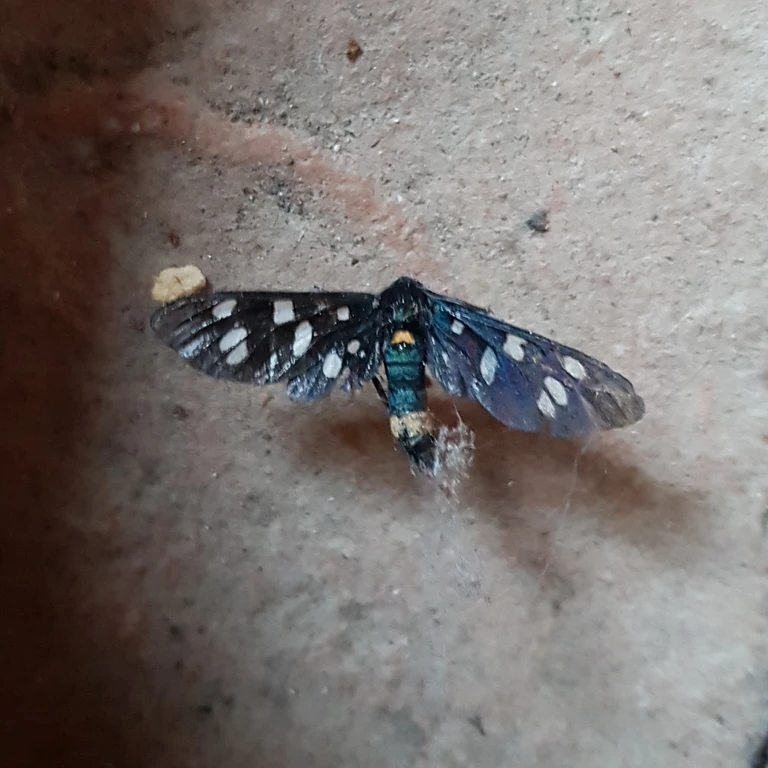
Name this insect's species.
Amata phegea
